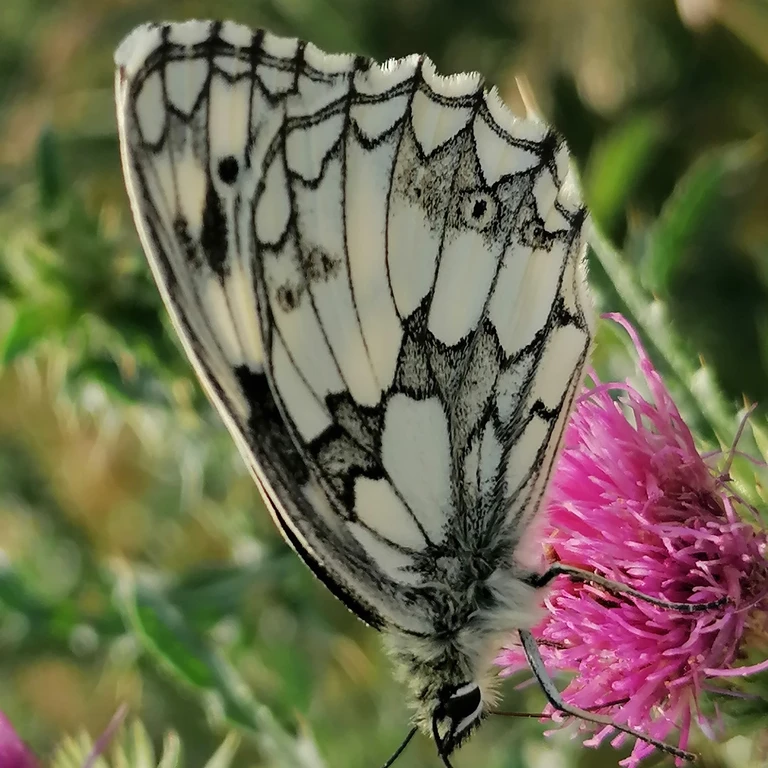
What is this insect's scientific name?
Melanargia galathea
